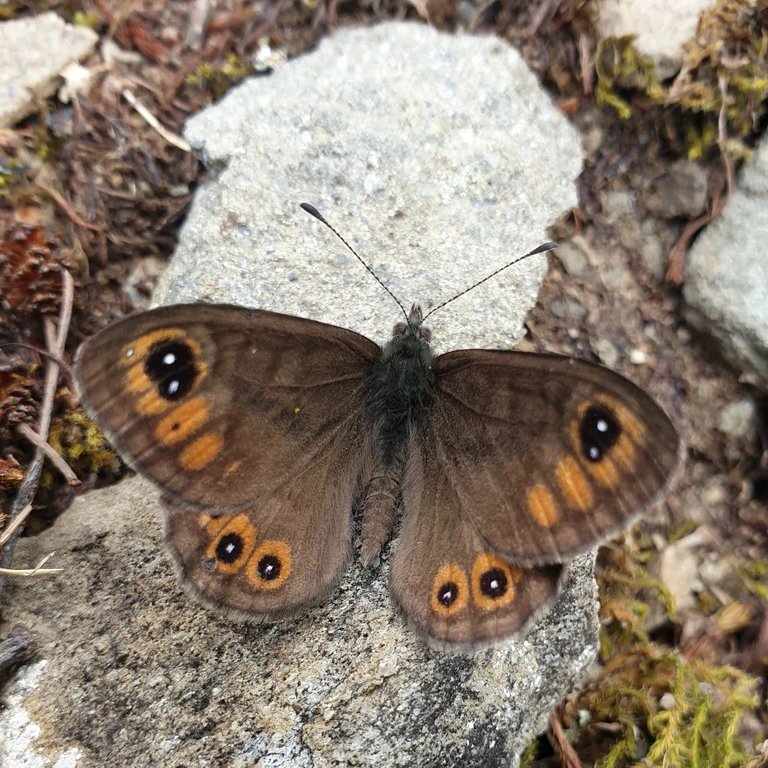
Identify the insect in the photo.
Lasiommata petropolitana (also Pararge petropolitana)
